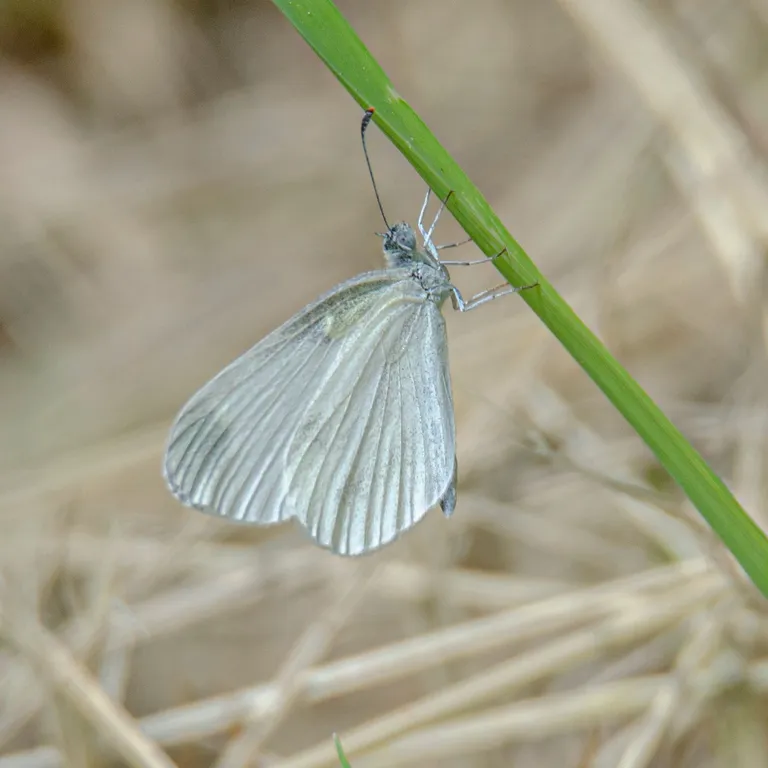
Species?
Leptidea sinapis/juvernica
